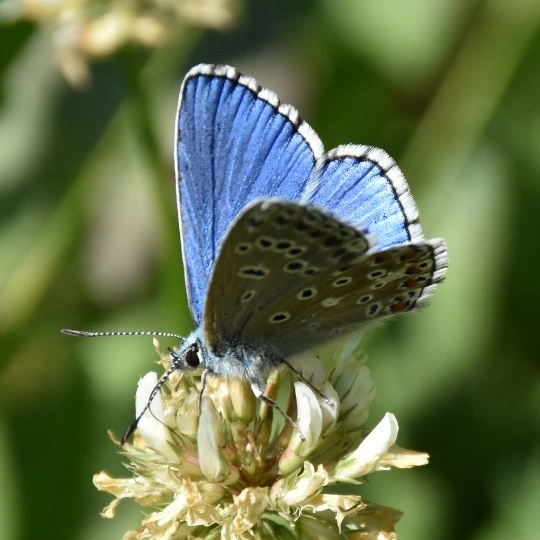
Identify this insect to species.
Lysandra bellargus
